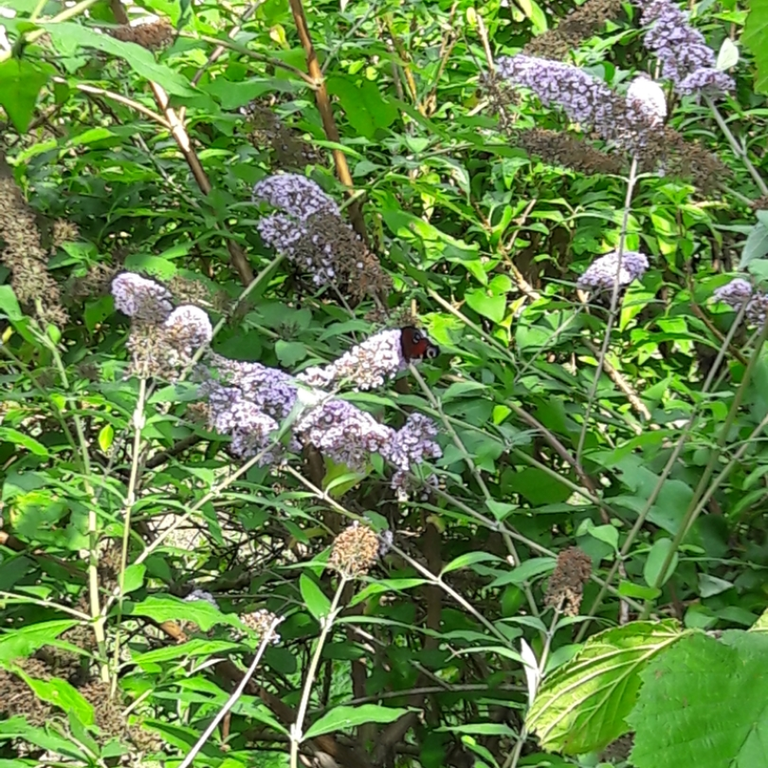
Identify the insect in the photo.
Aglais io
